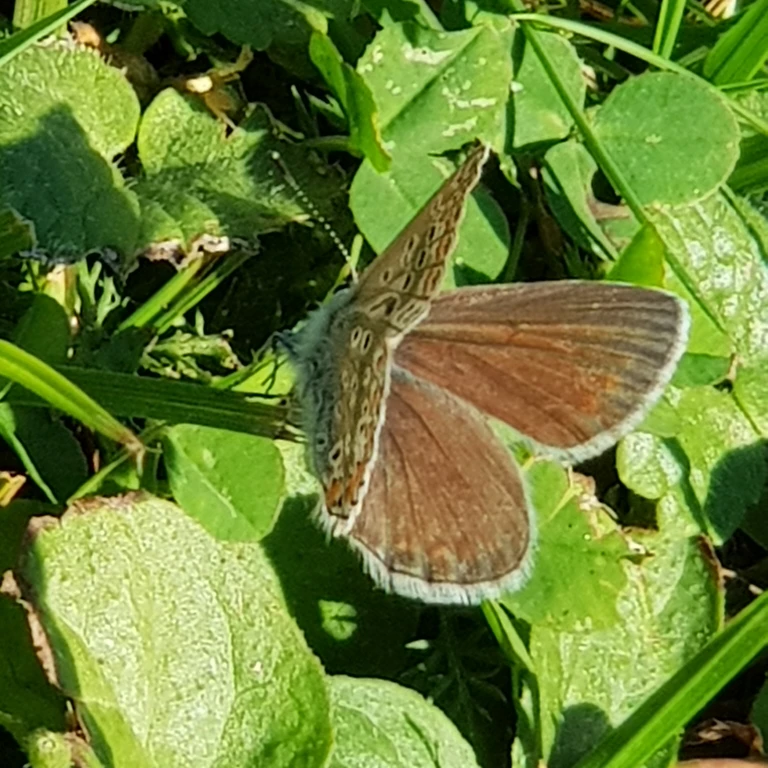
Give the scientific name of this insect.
Polyommatus icarus
